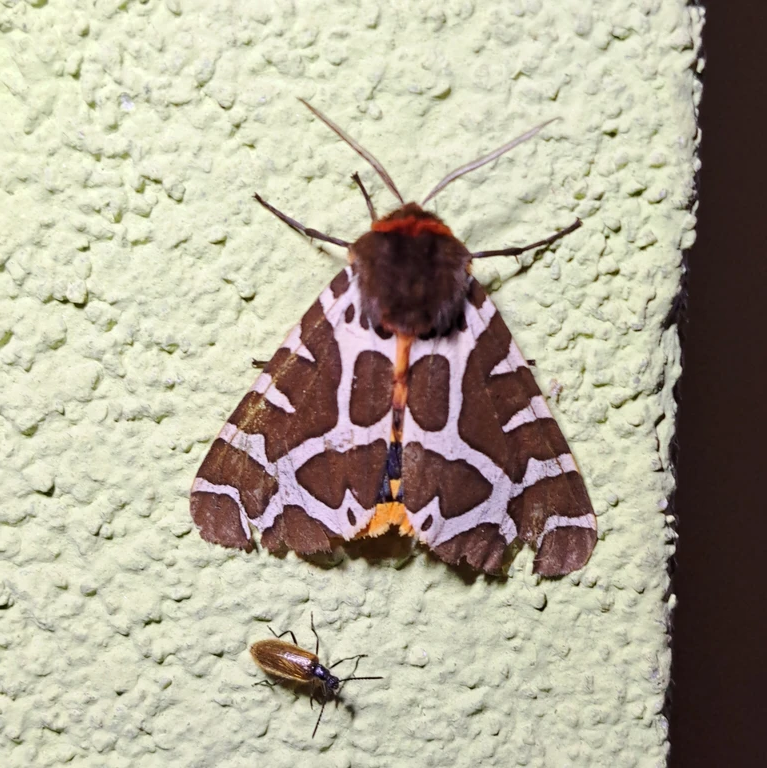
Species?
Arctia caja
